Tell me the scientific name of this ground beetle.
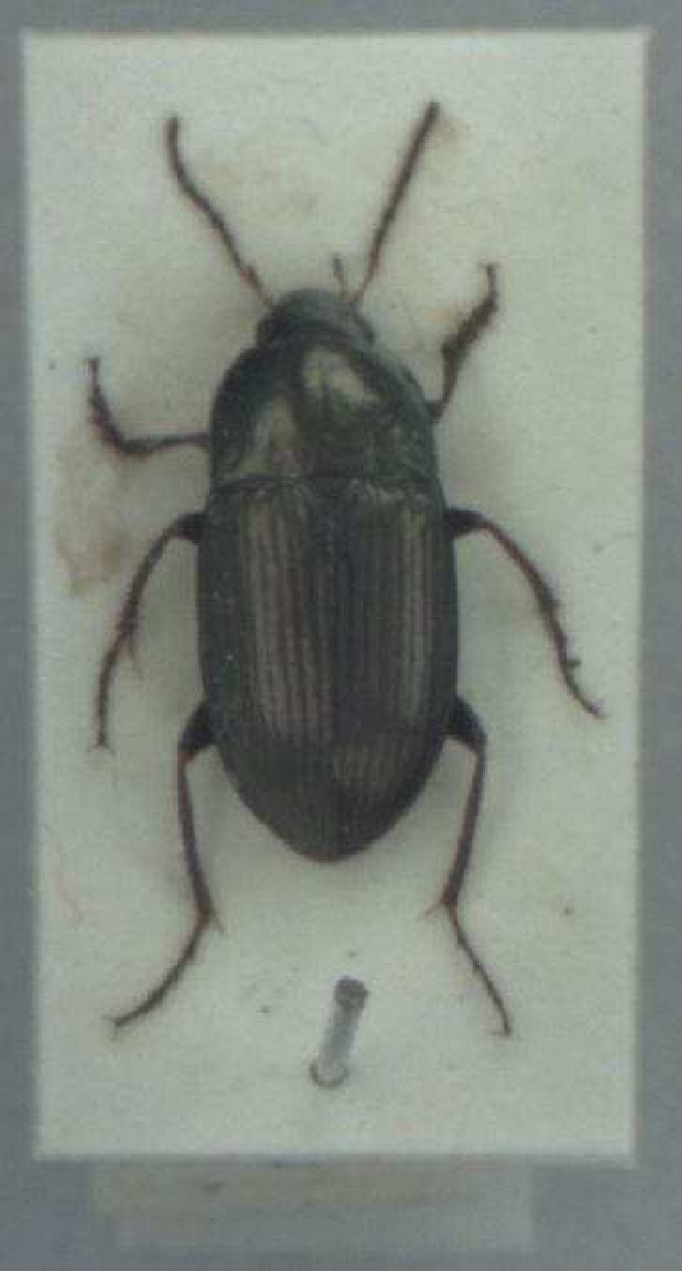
Amara similata
